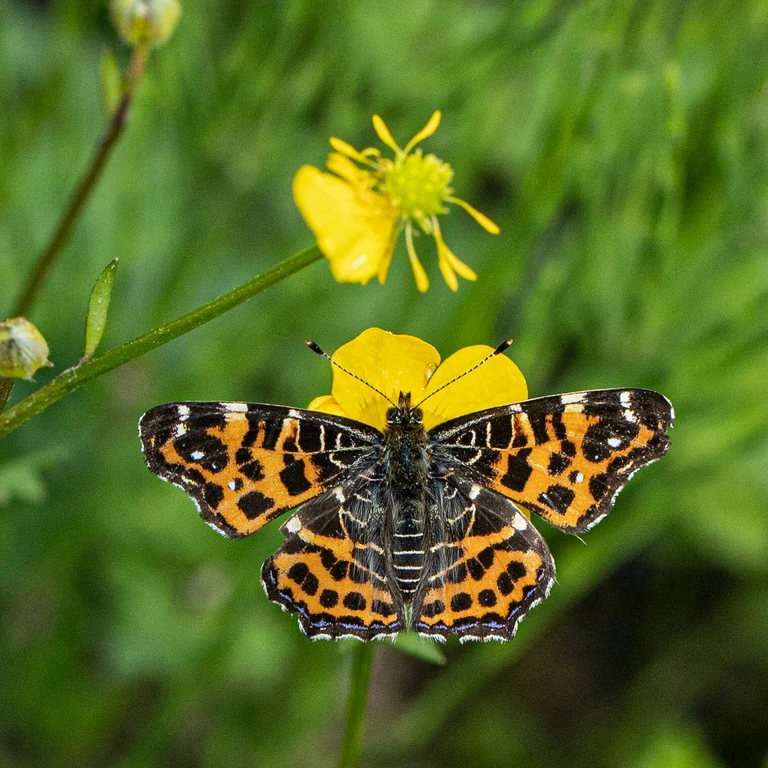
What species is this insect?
Araschnia levana
